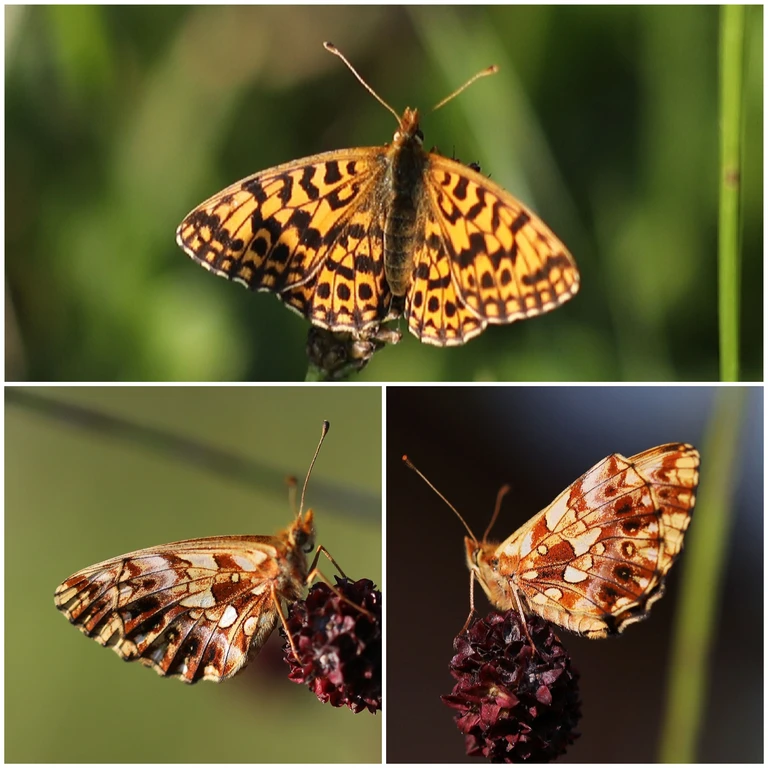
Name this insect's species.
Boloria dia
